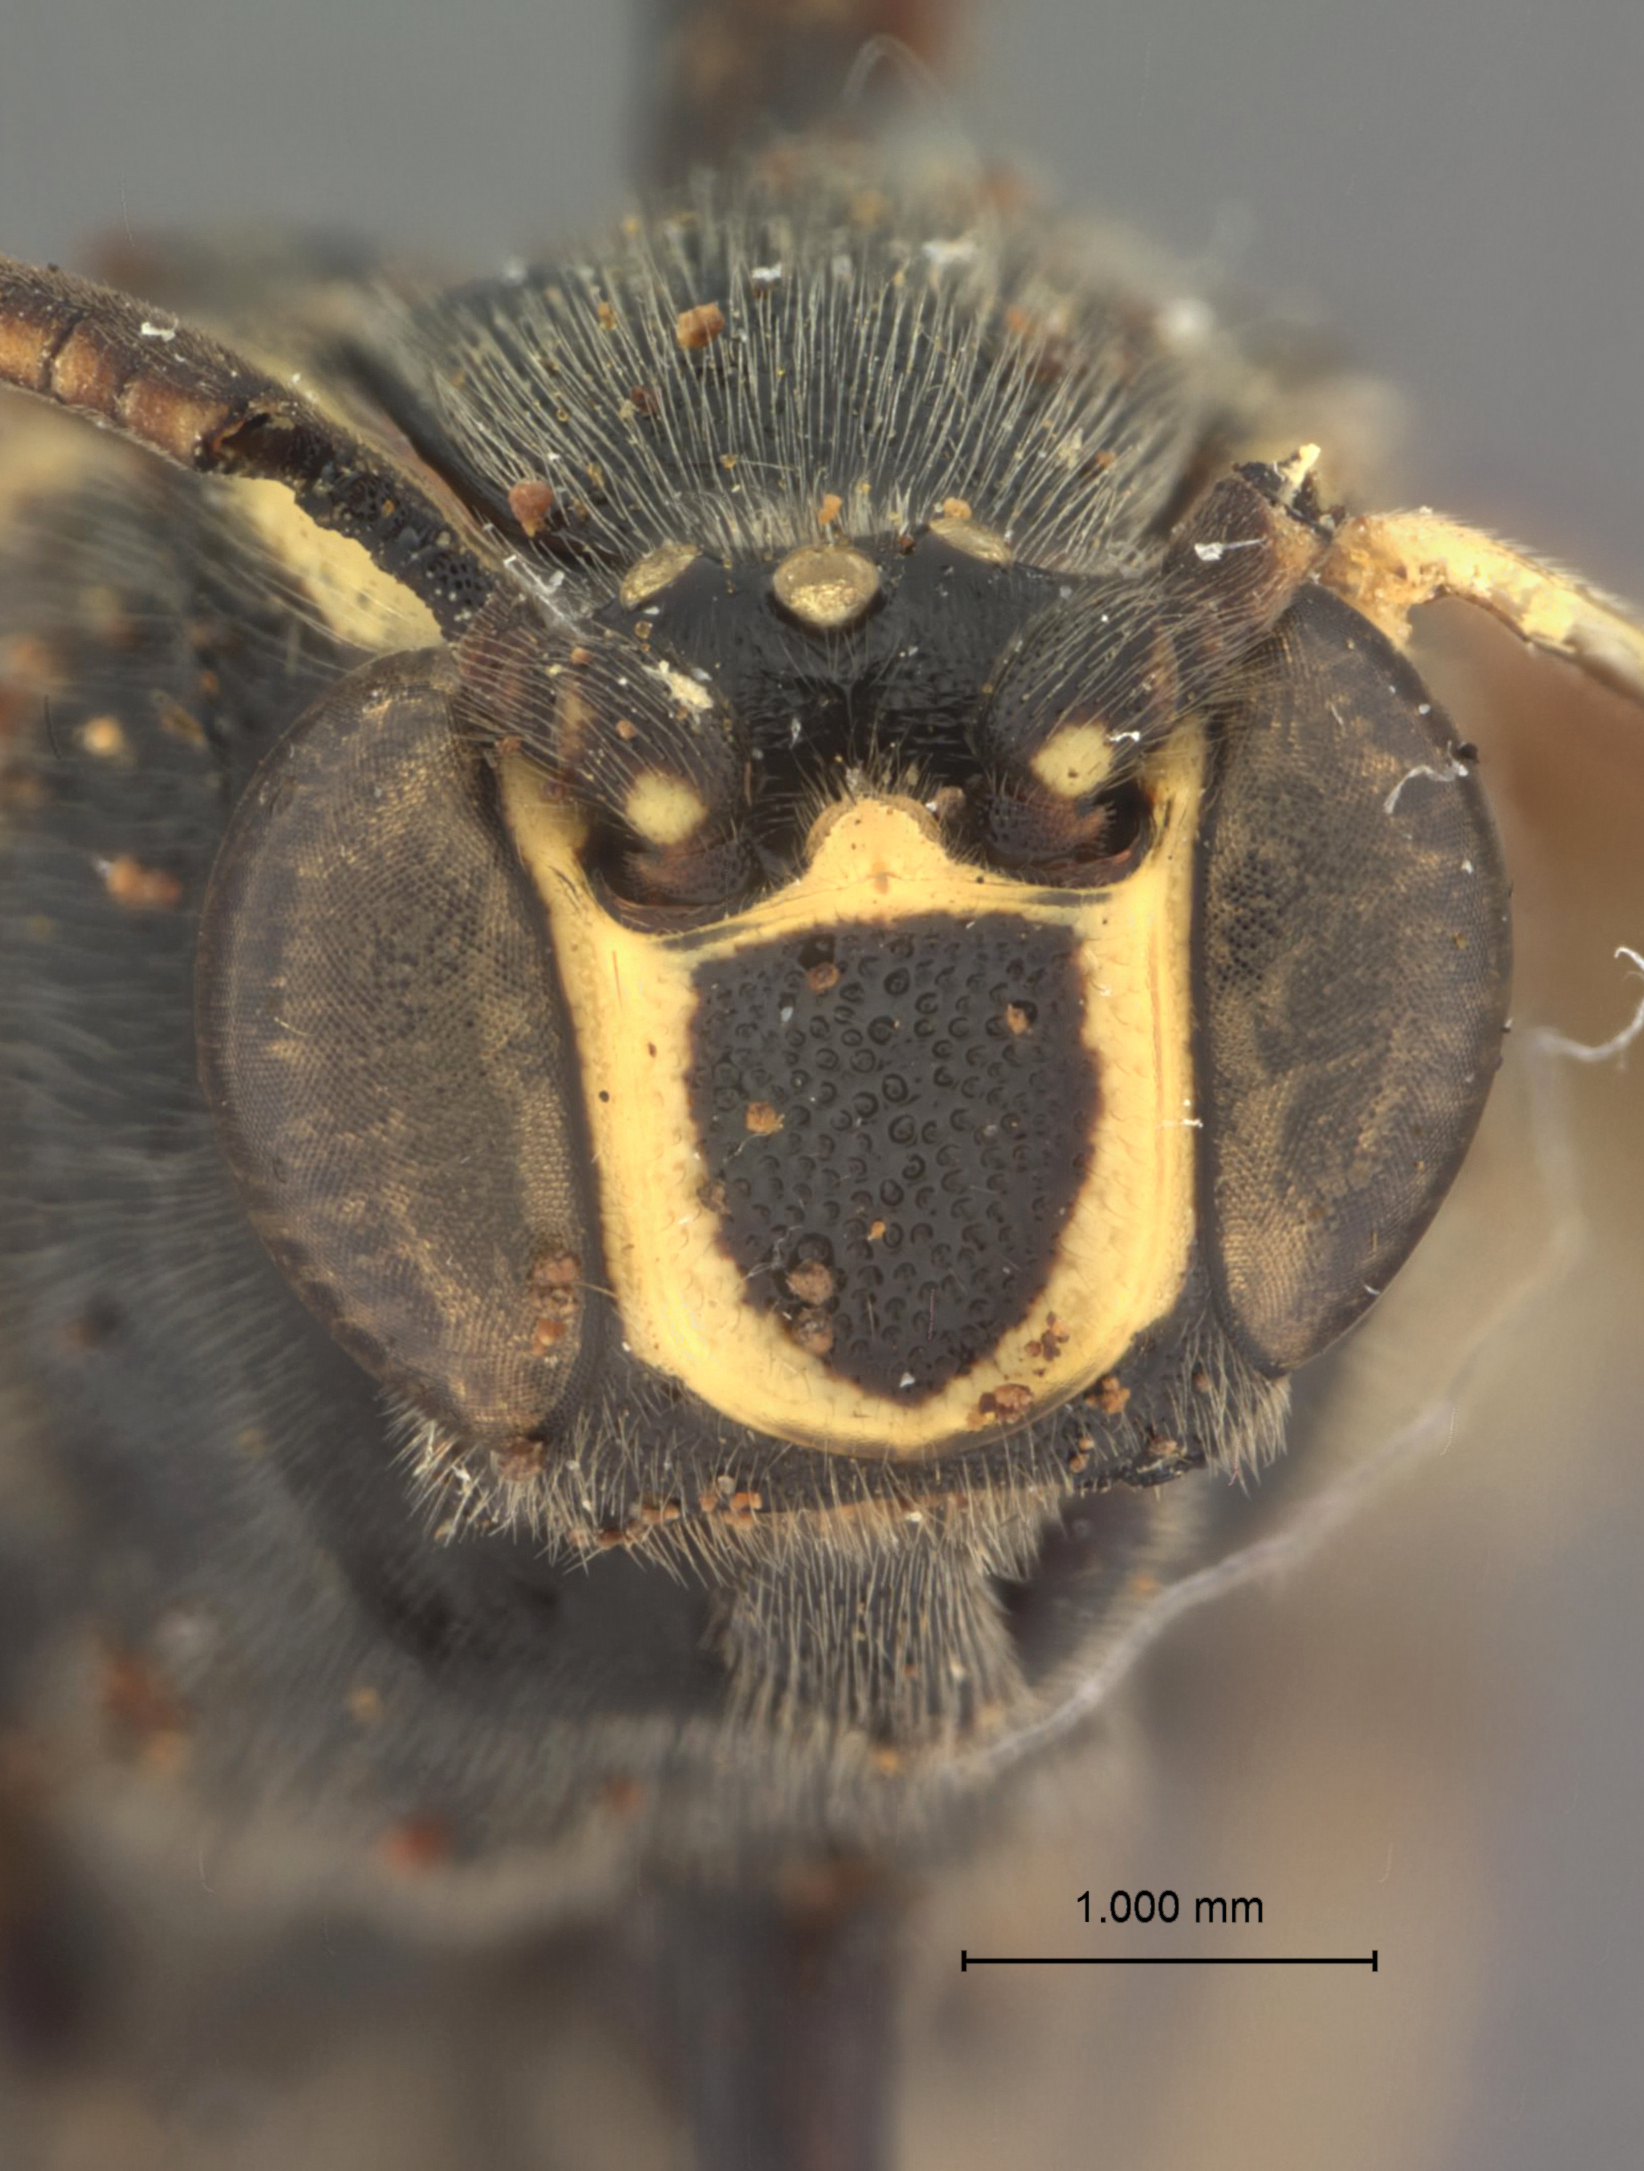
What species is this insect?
Metopius basalis
